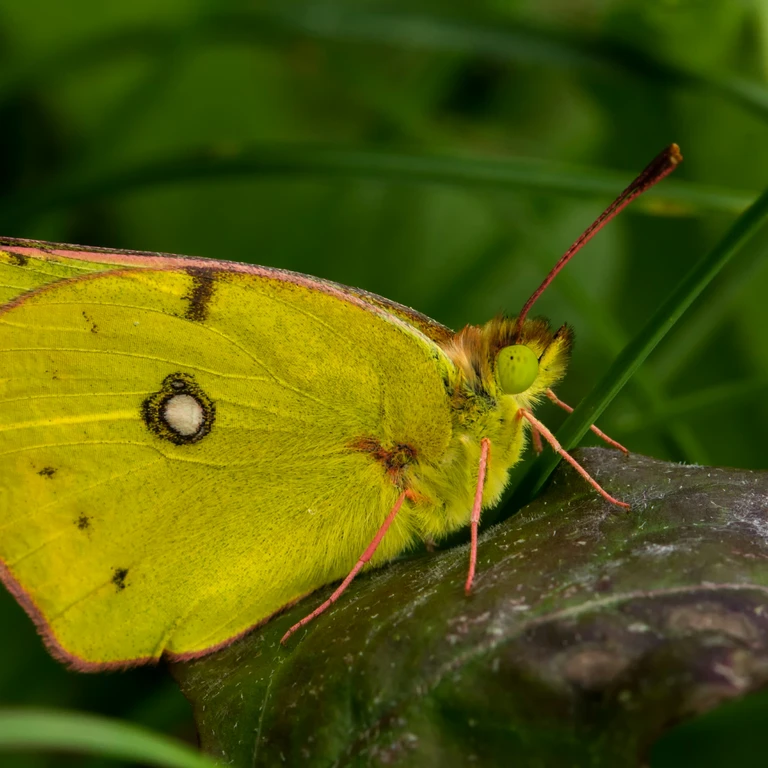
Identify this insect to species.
Colias croceus
